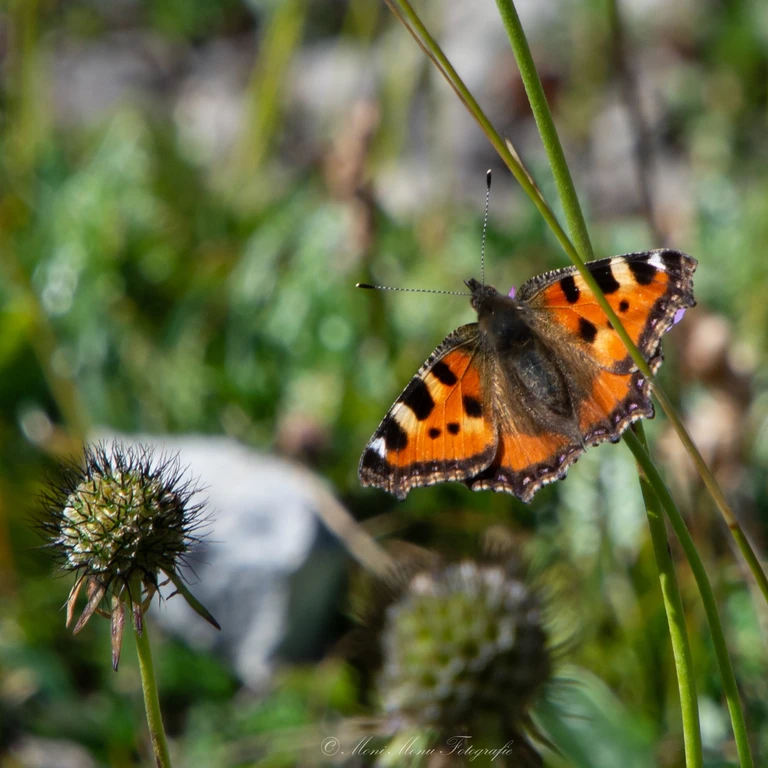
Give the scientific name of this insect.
Aglais urticae
